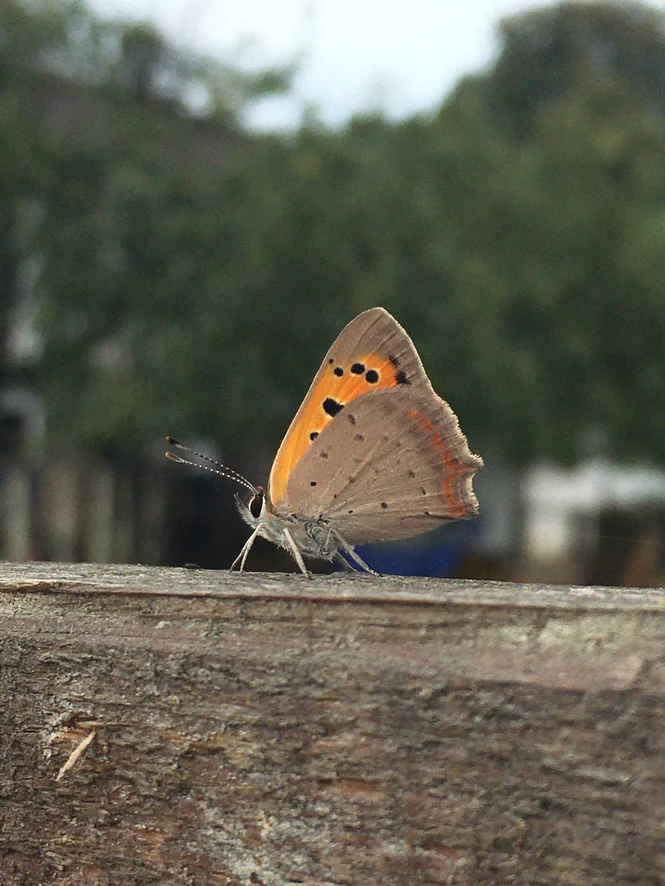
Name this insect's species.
Lycaena phlaeas
